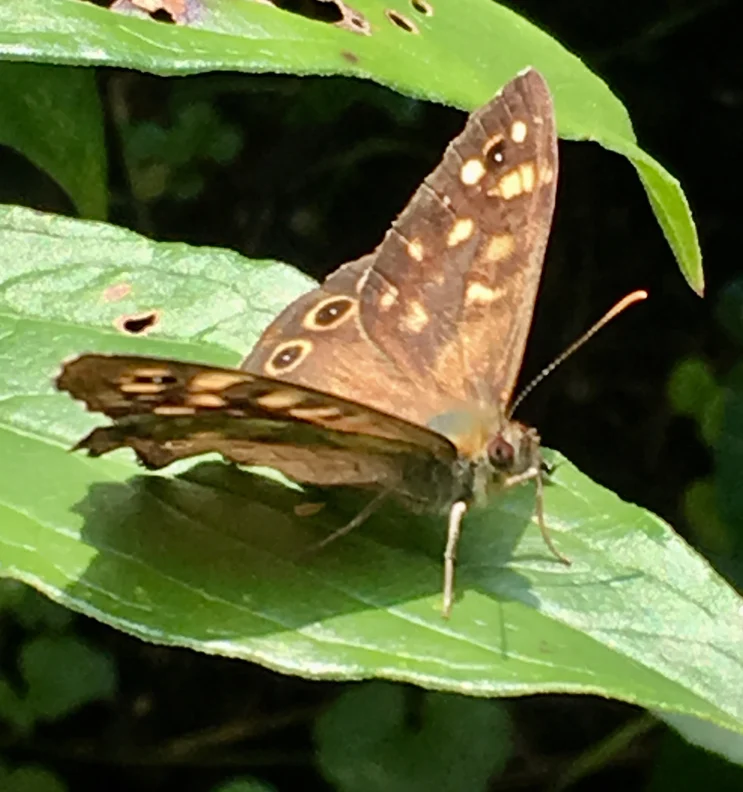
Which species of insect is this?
Pararge aegeria
